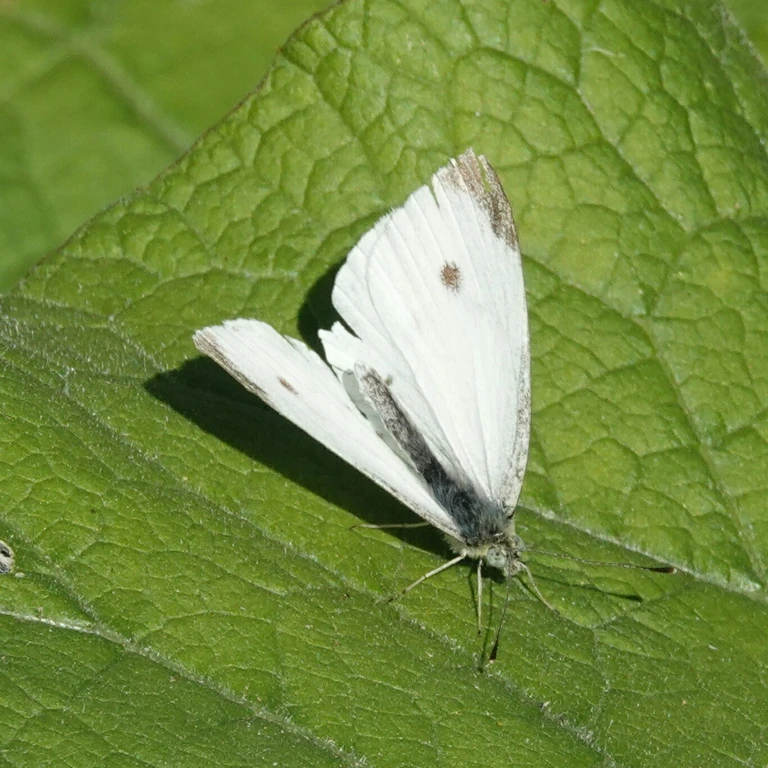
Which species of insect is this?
Pieris rapae
